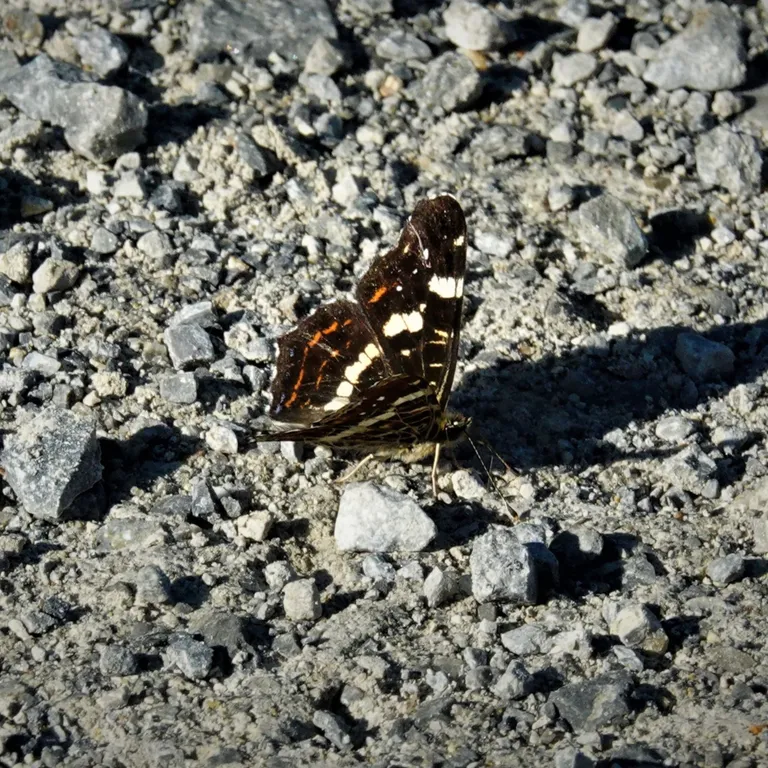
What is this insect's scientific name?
Araschnia levana
